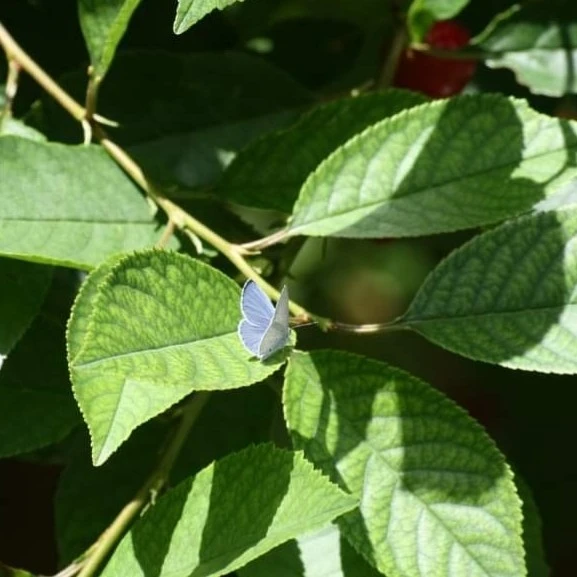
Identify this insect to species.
Celastrina argiolus
